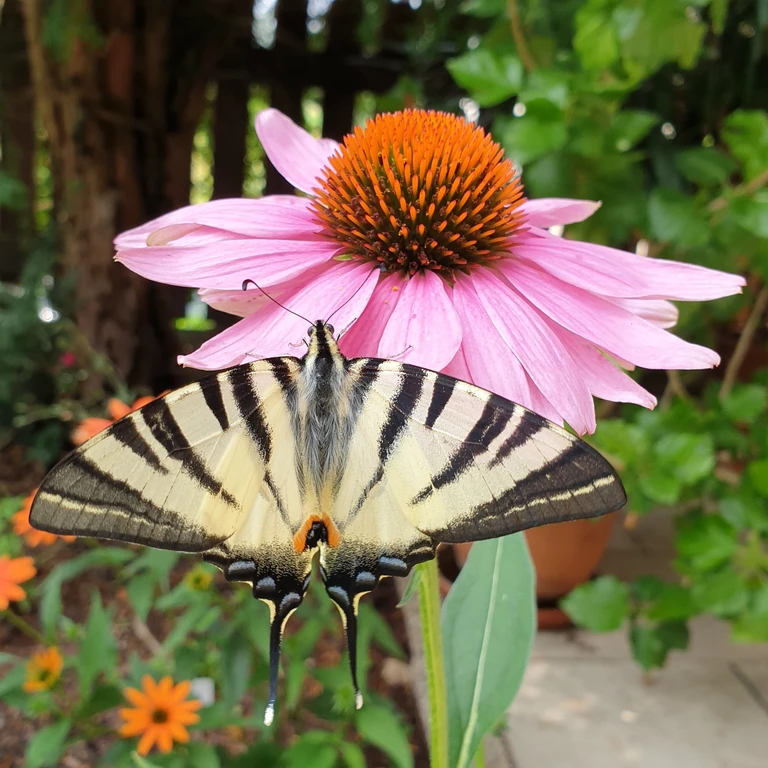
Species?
Iphiclides podalirius
